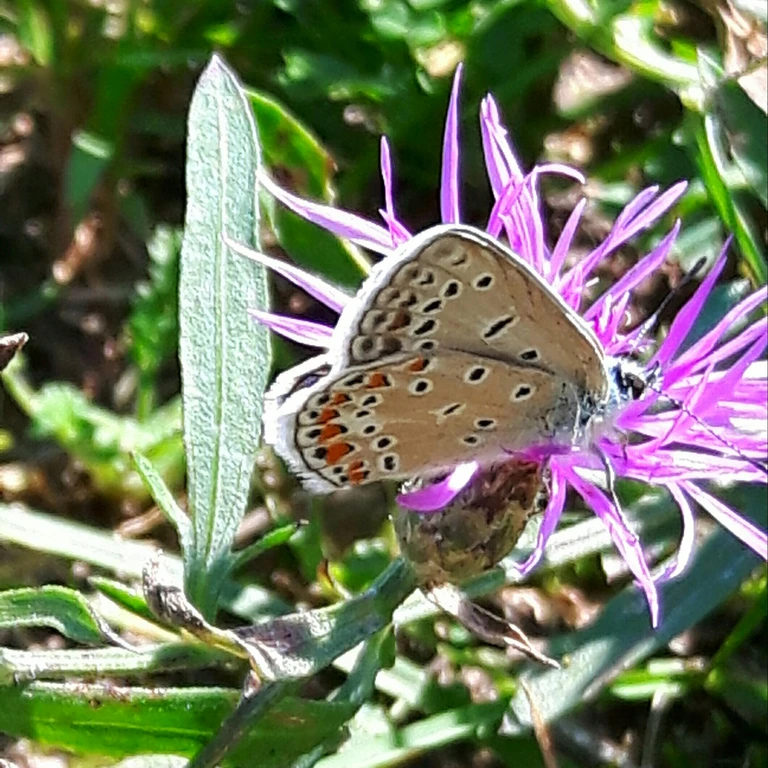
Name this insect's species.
Polyommatus icarus
